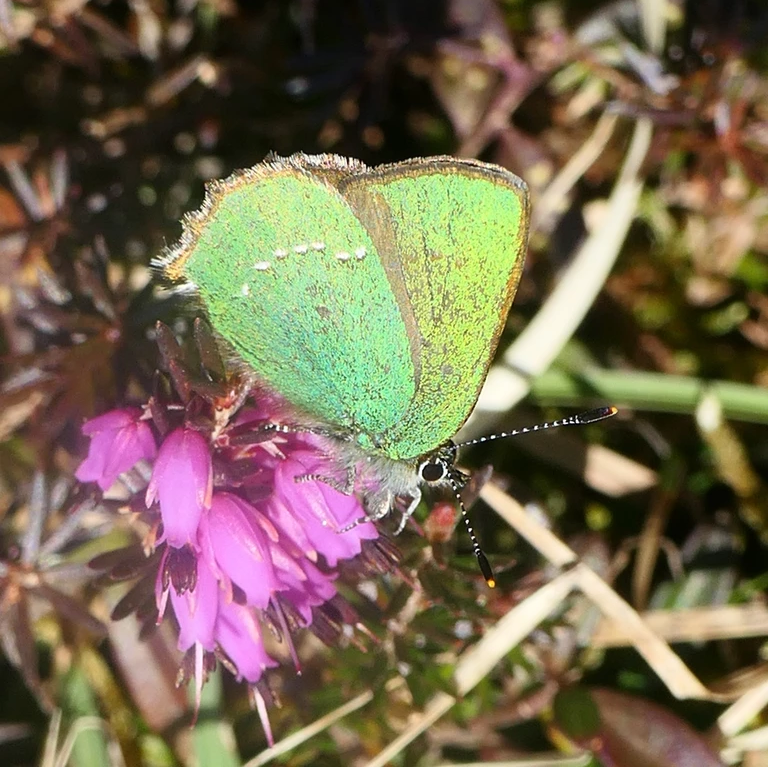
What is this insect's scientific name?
Callophrys rubi
